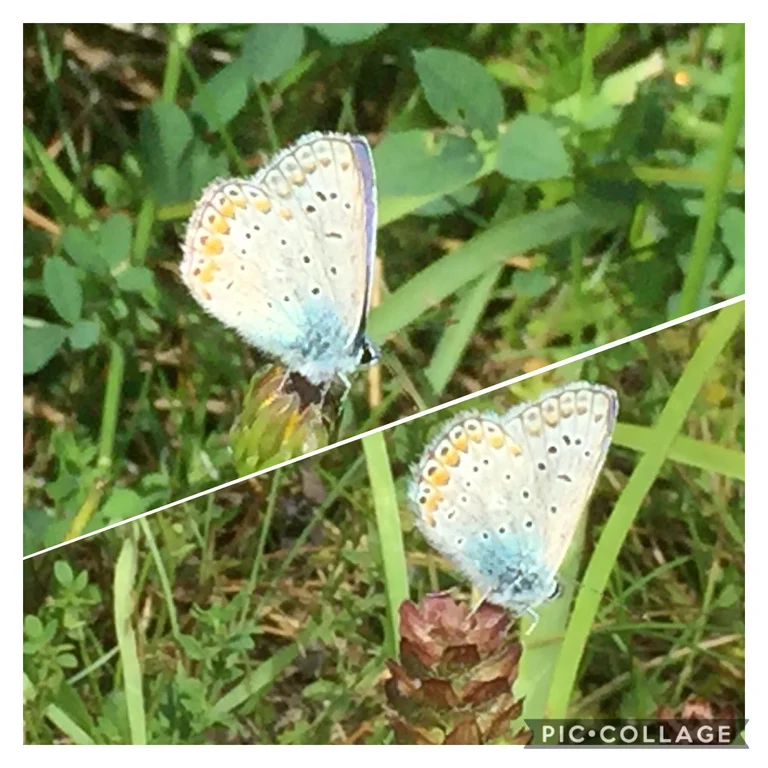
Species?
Polyommatus icarus
